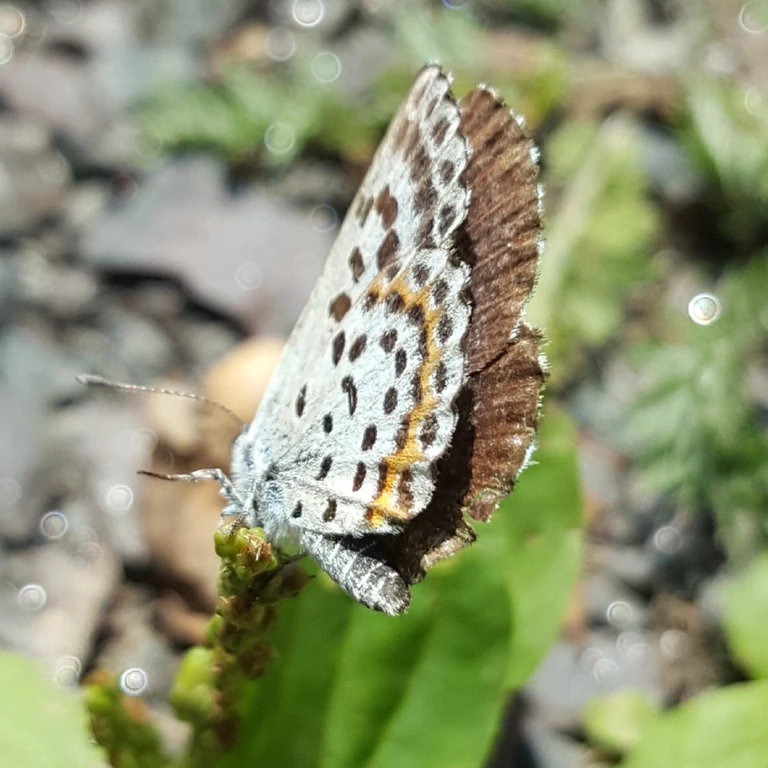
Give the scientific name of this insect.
Scolitantides orion
